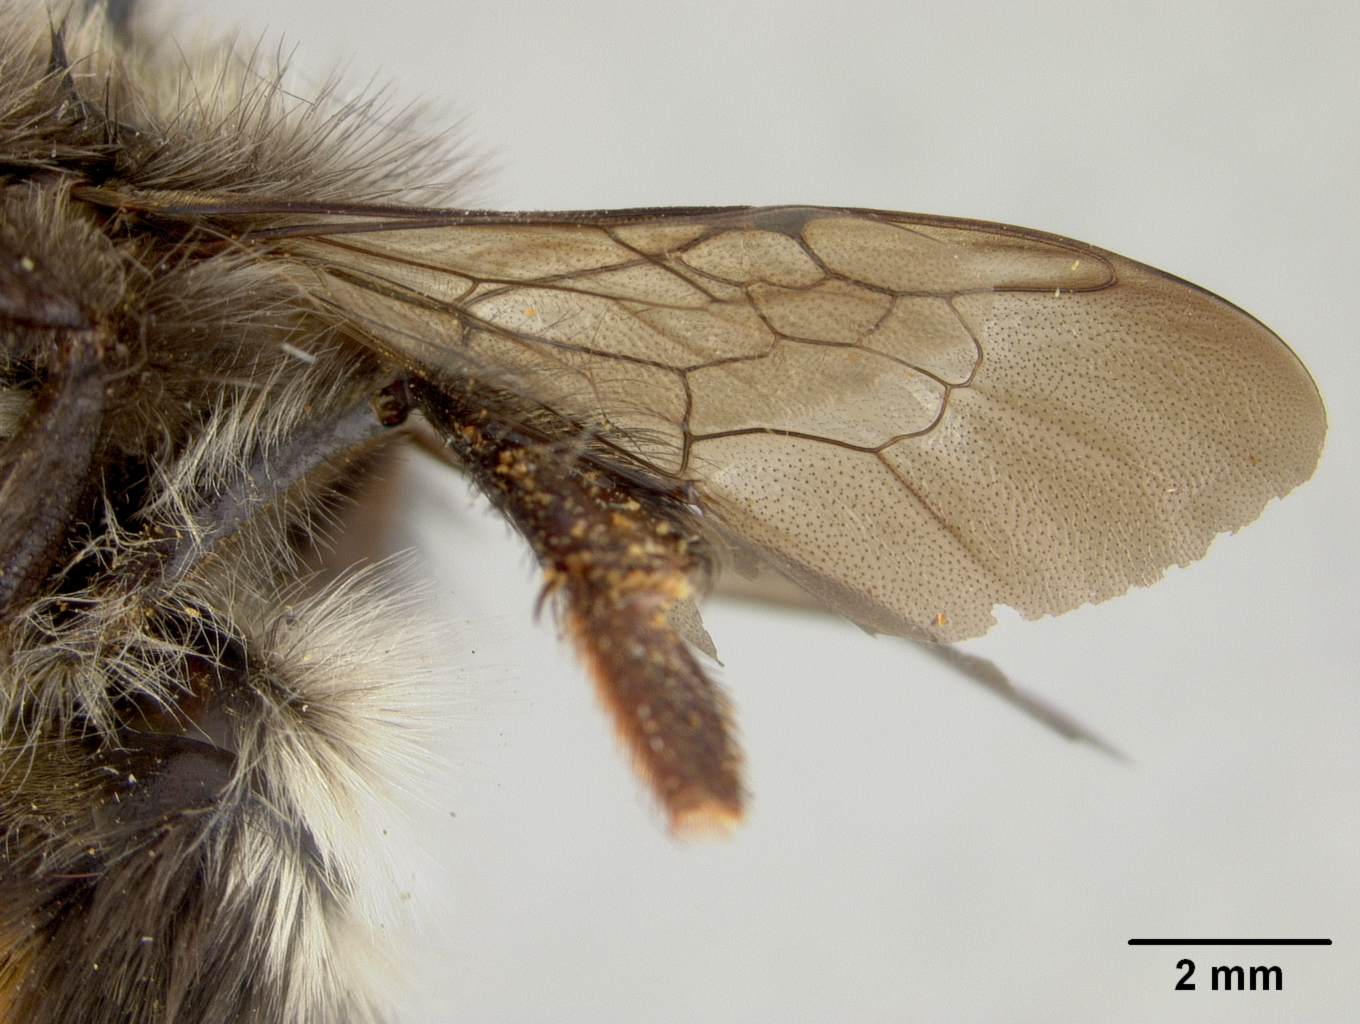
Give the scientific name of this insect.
Bremus grahami
